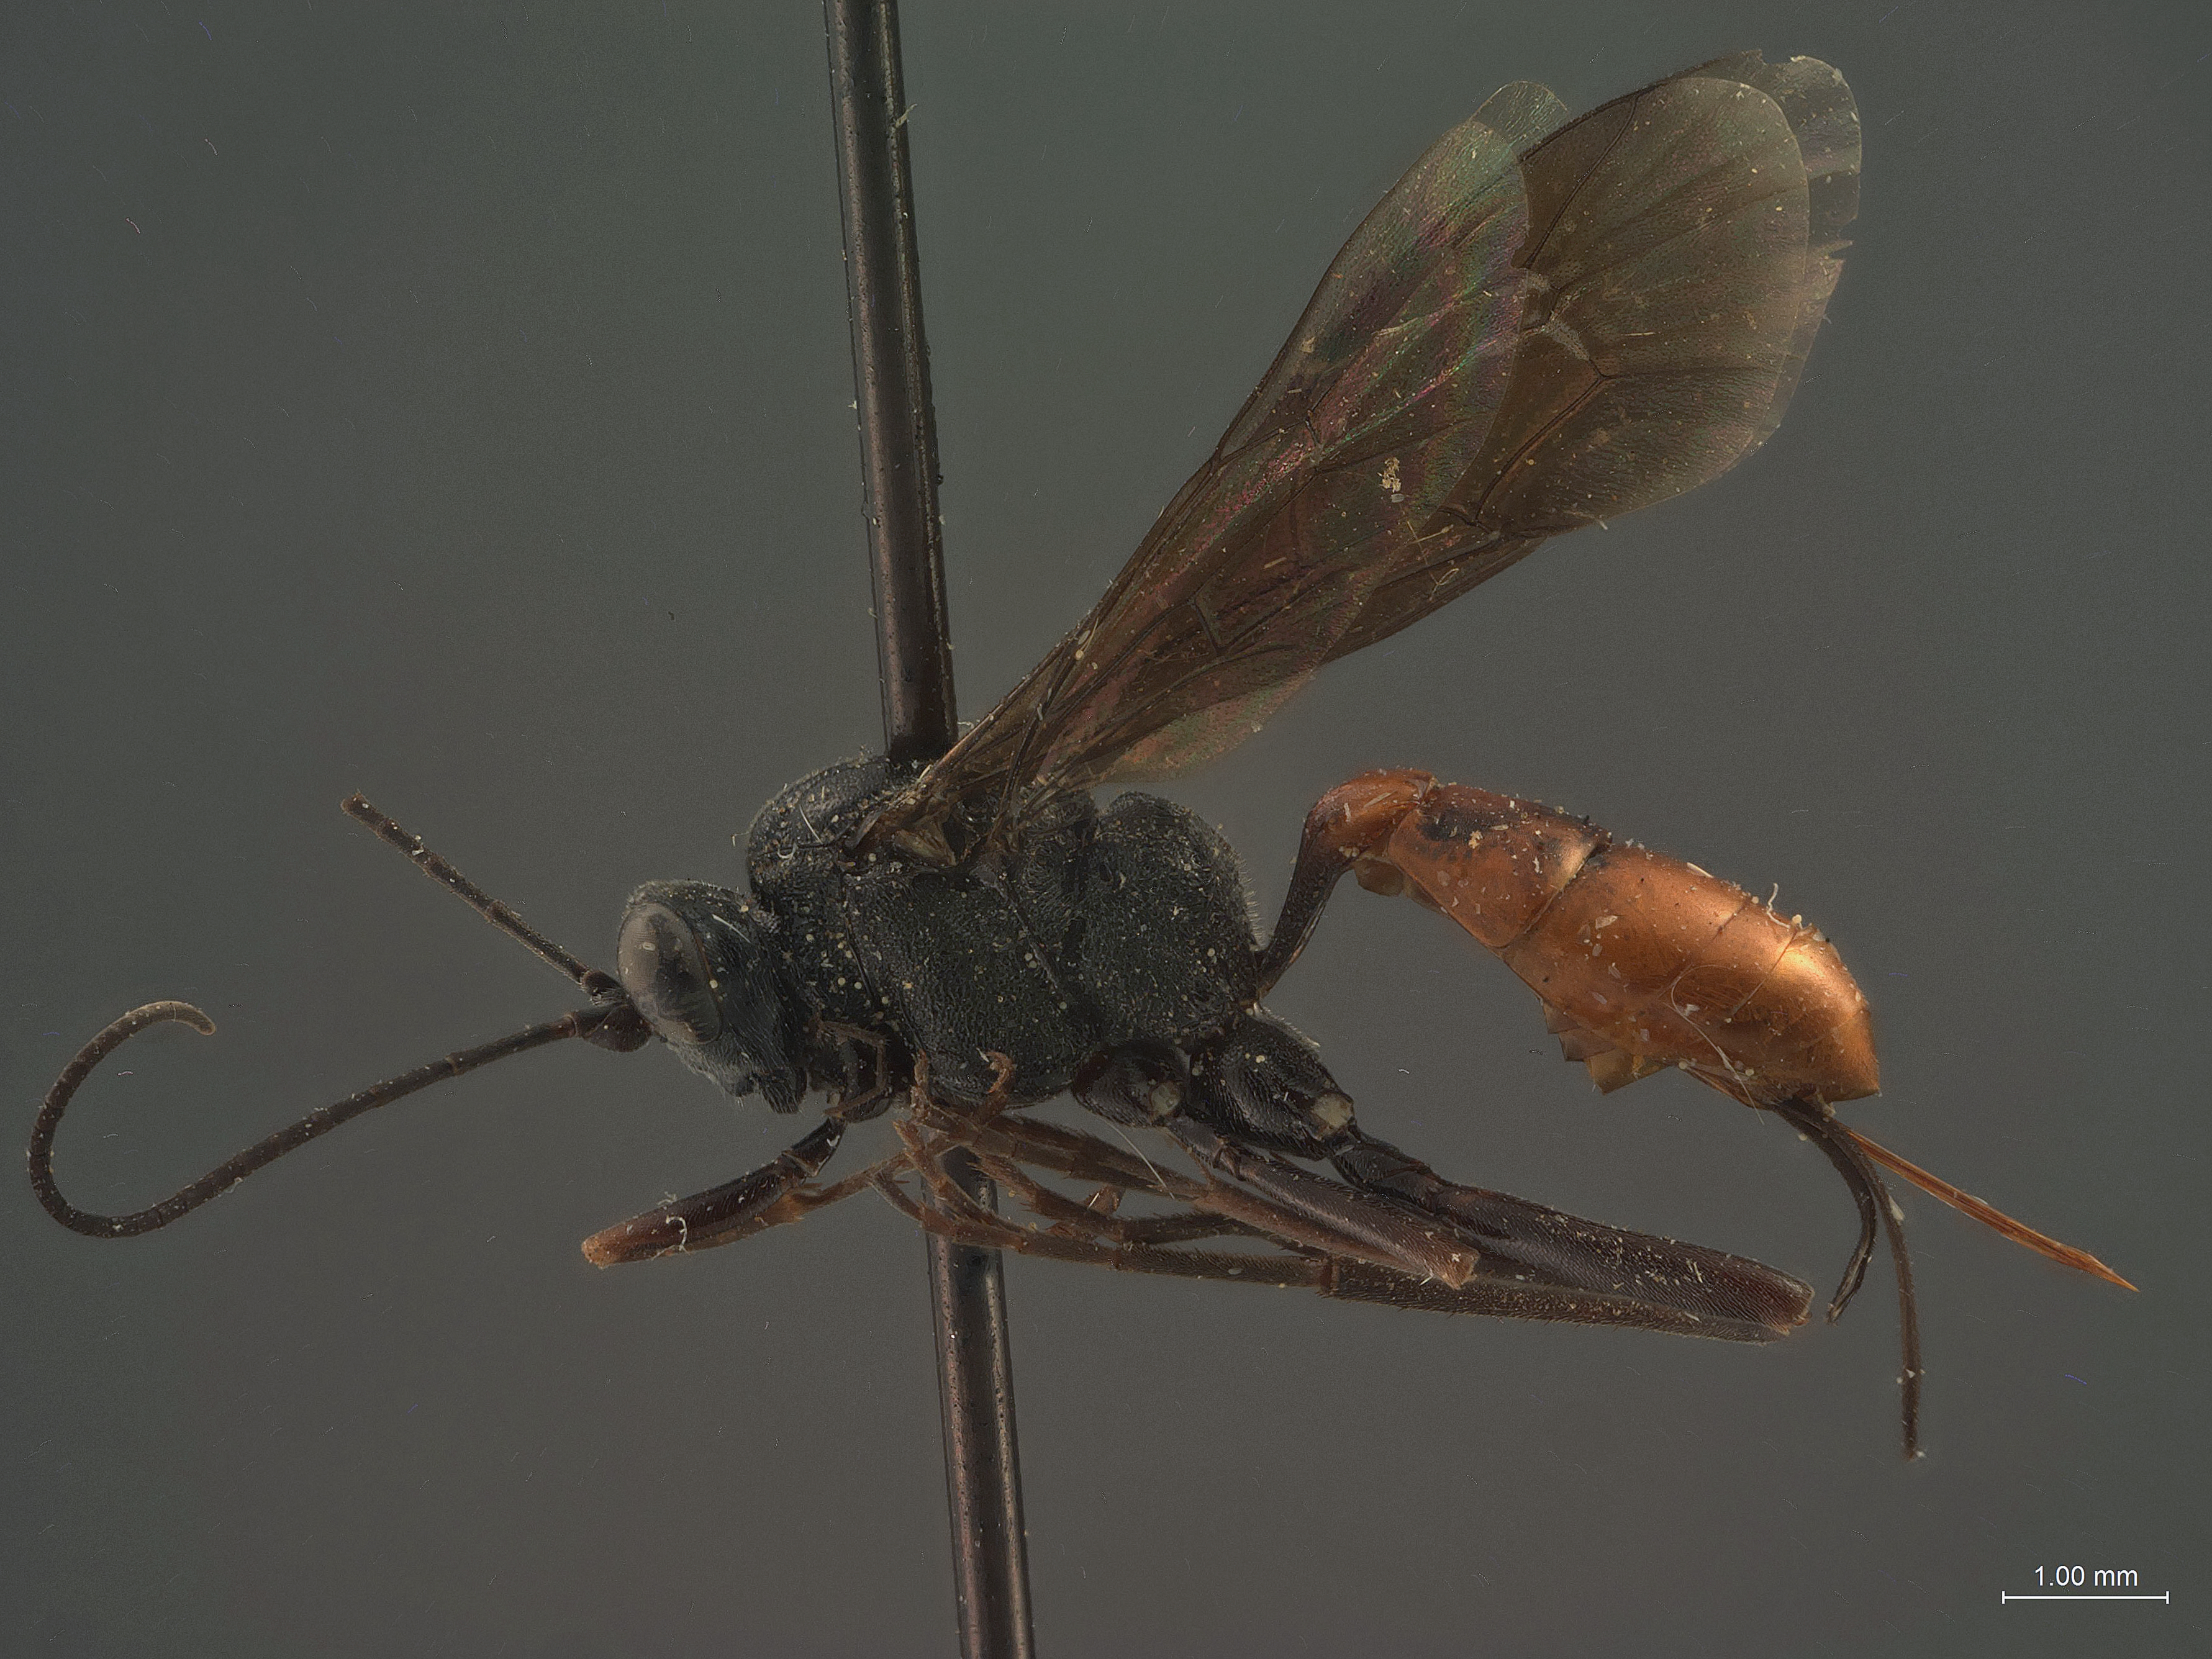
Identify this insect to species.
Cryptus latigenalis
